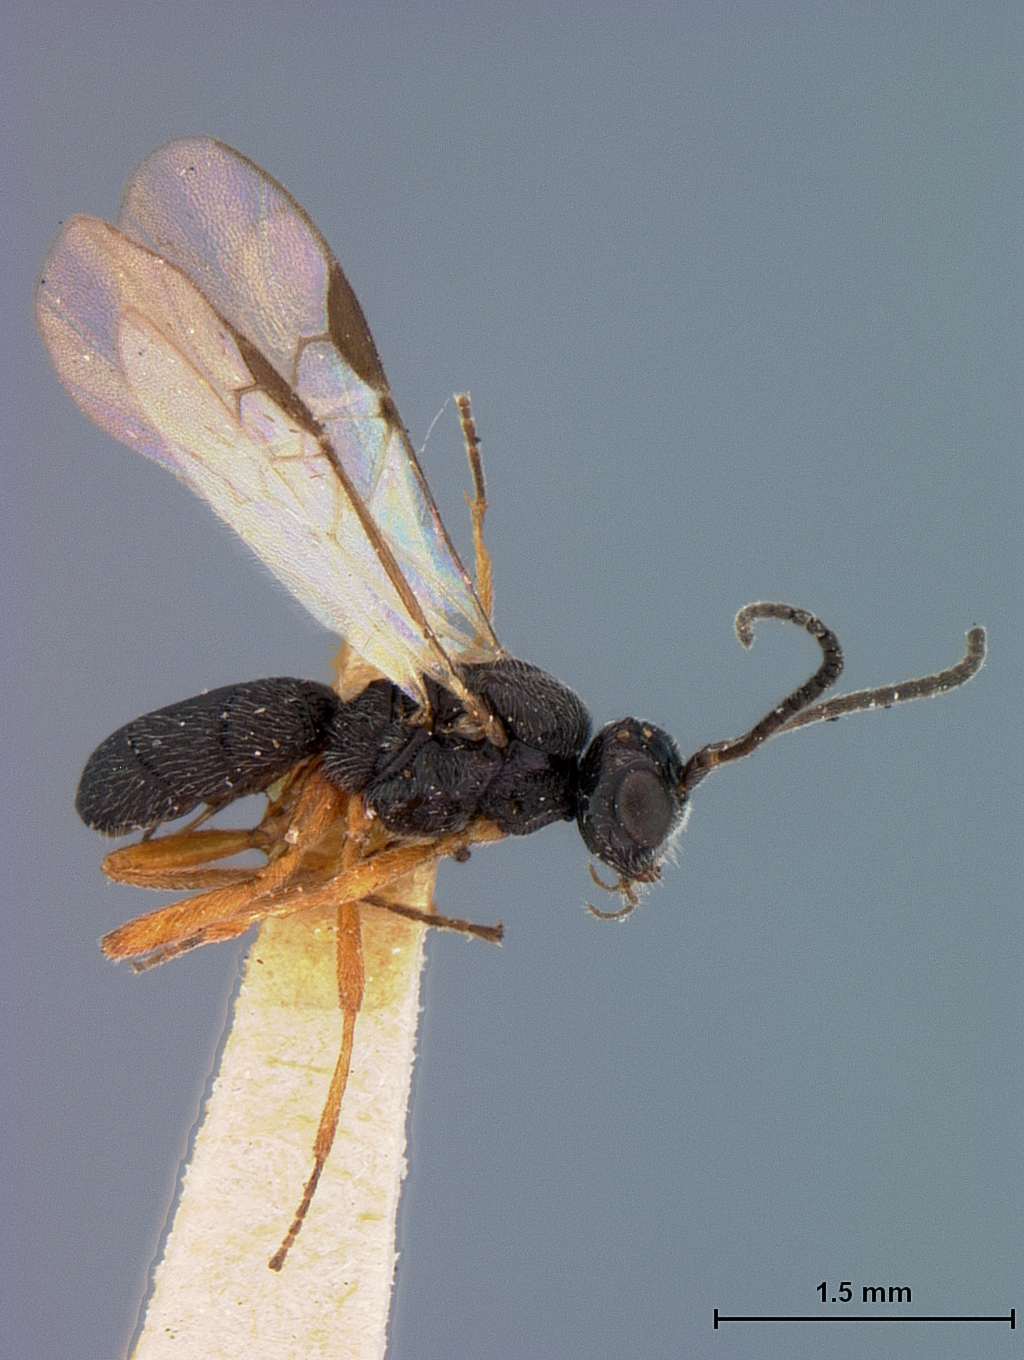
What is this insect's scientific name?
Triaspis stenogaster
